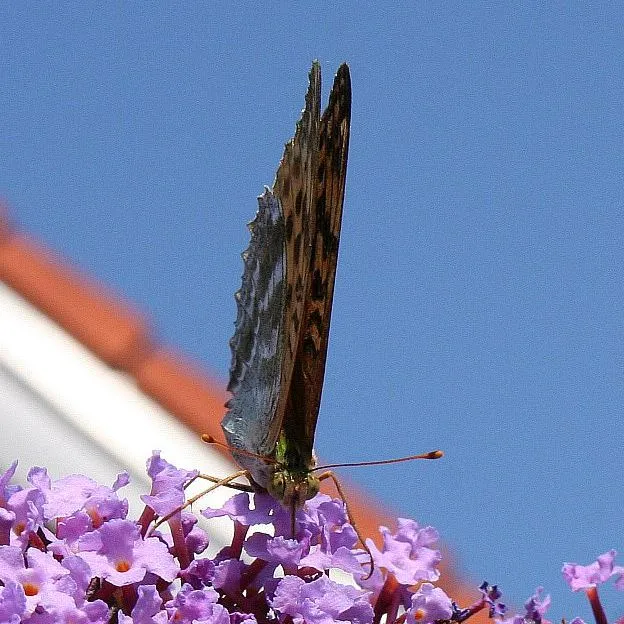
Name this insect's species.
Argynnis paphia
